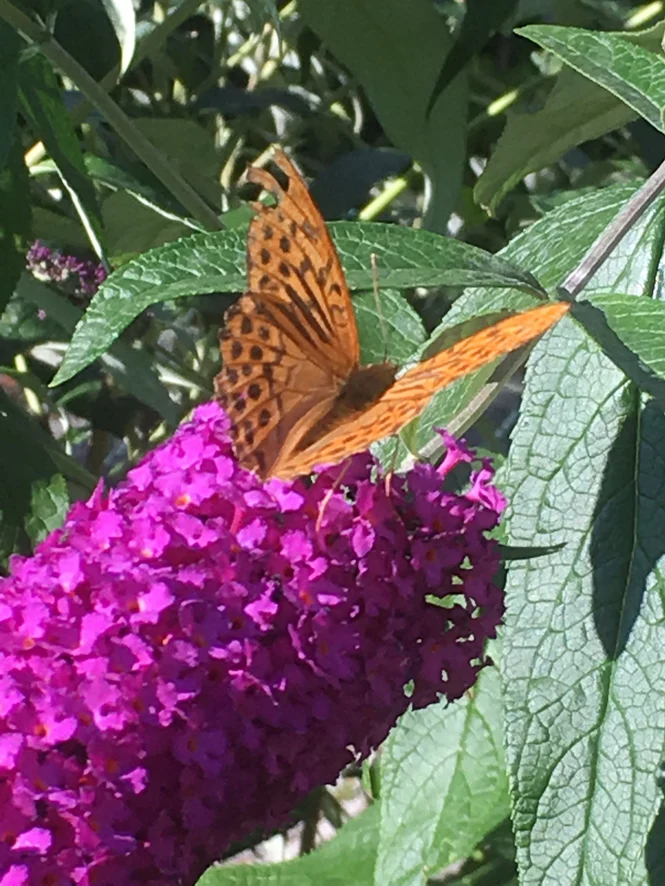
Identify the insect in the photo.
Argynnis paphia
